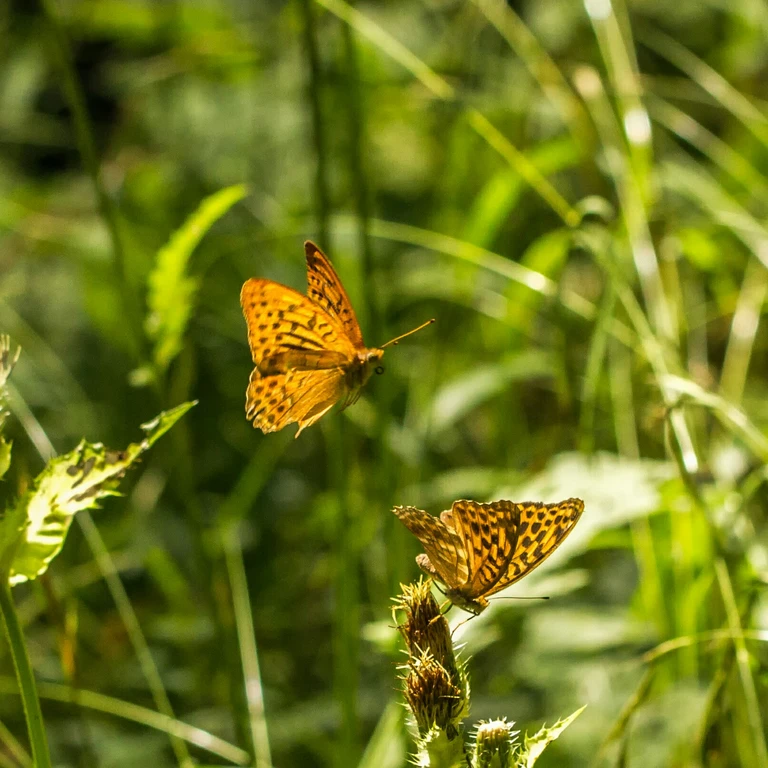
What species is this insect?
Argynnis paphia
